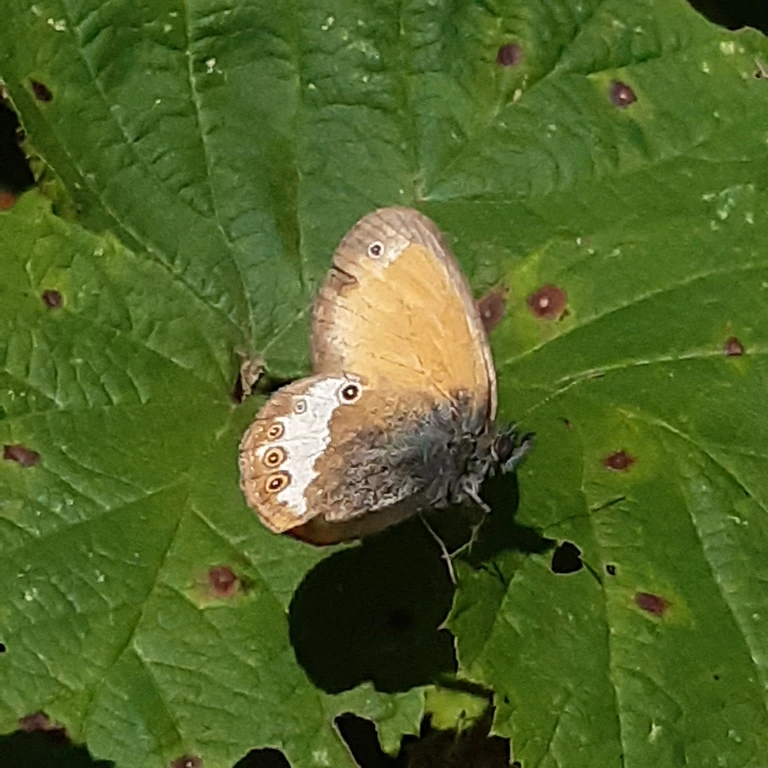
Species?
Coenonympha arcania
